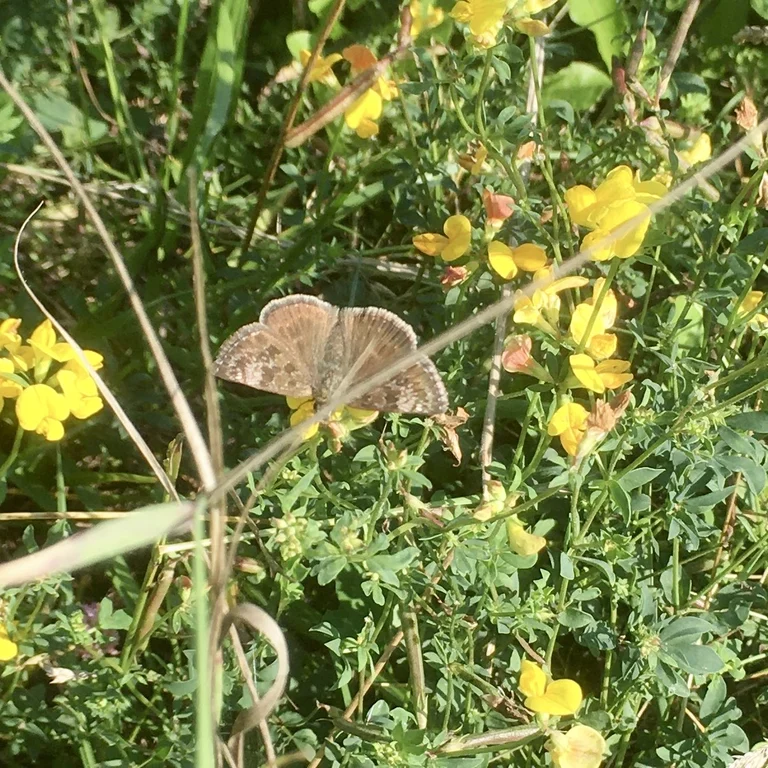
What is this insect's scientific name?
Erynnis tages
